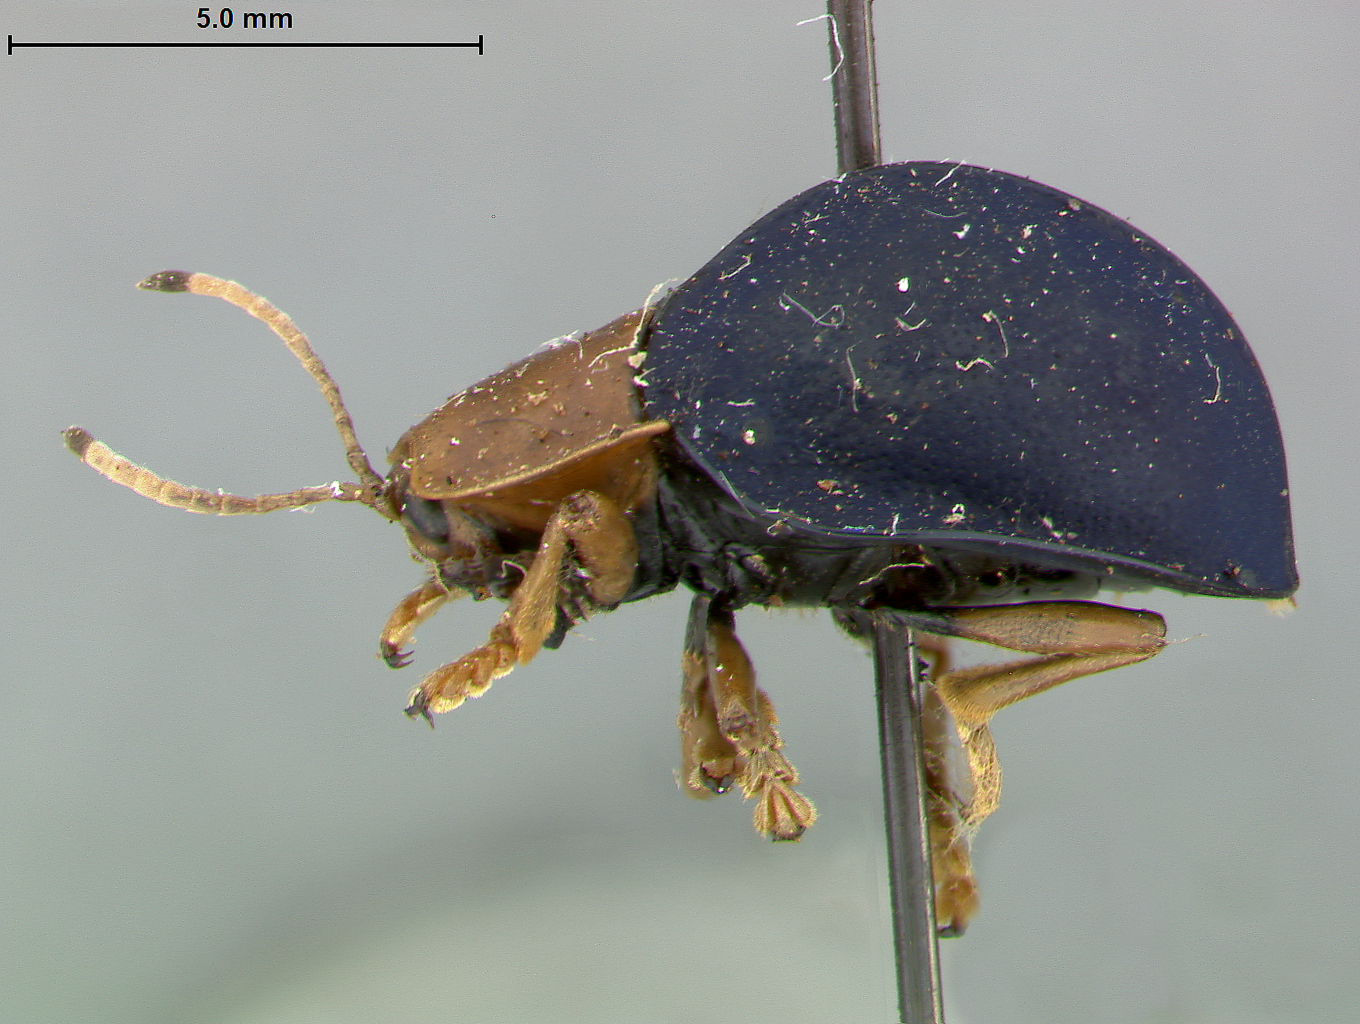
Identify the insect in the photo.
Stoiba bruneri
